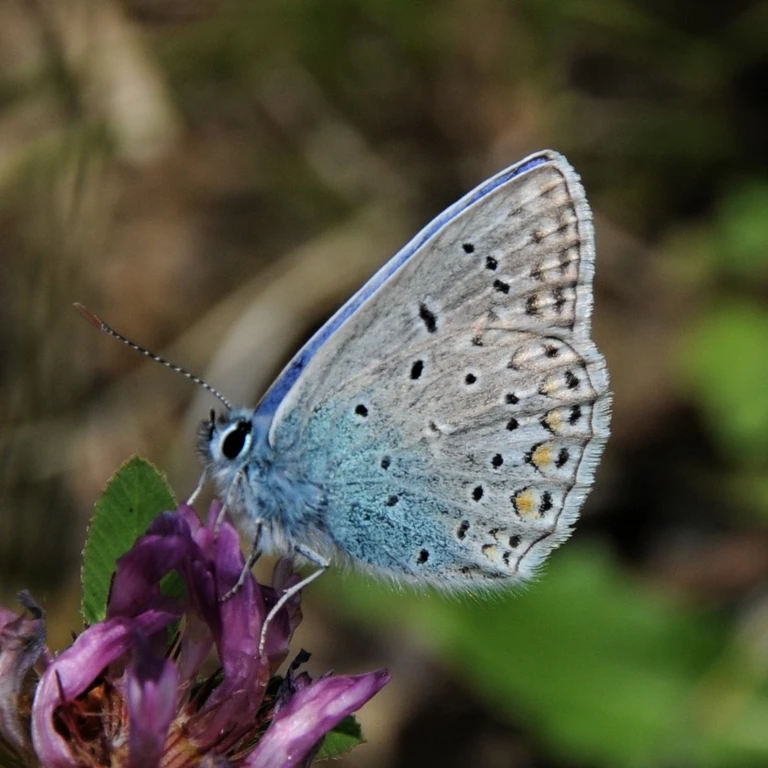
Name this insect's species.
Polyommatus icarus
